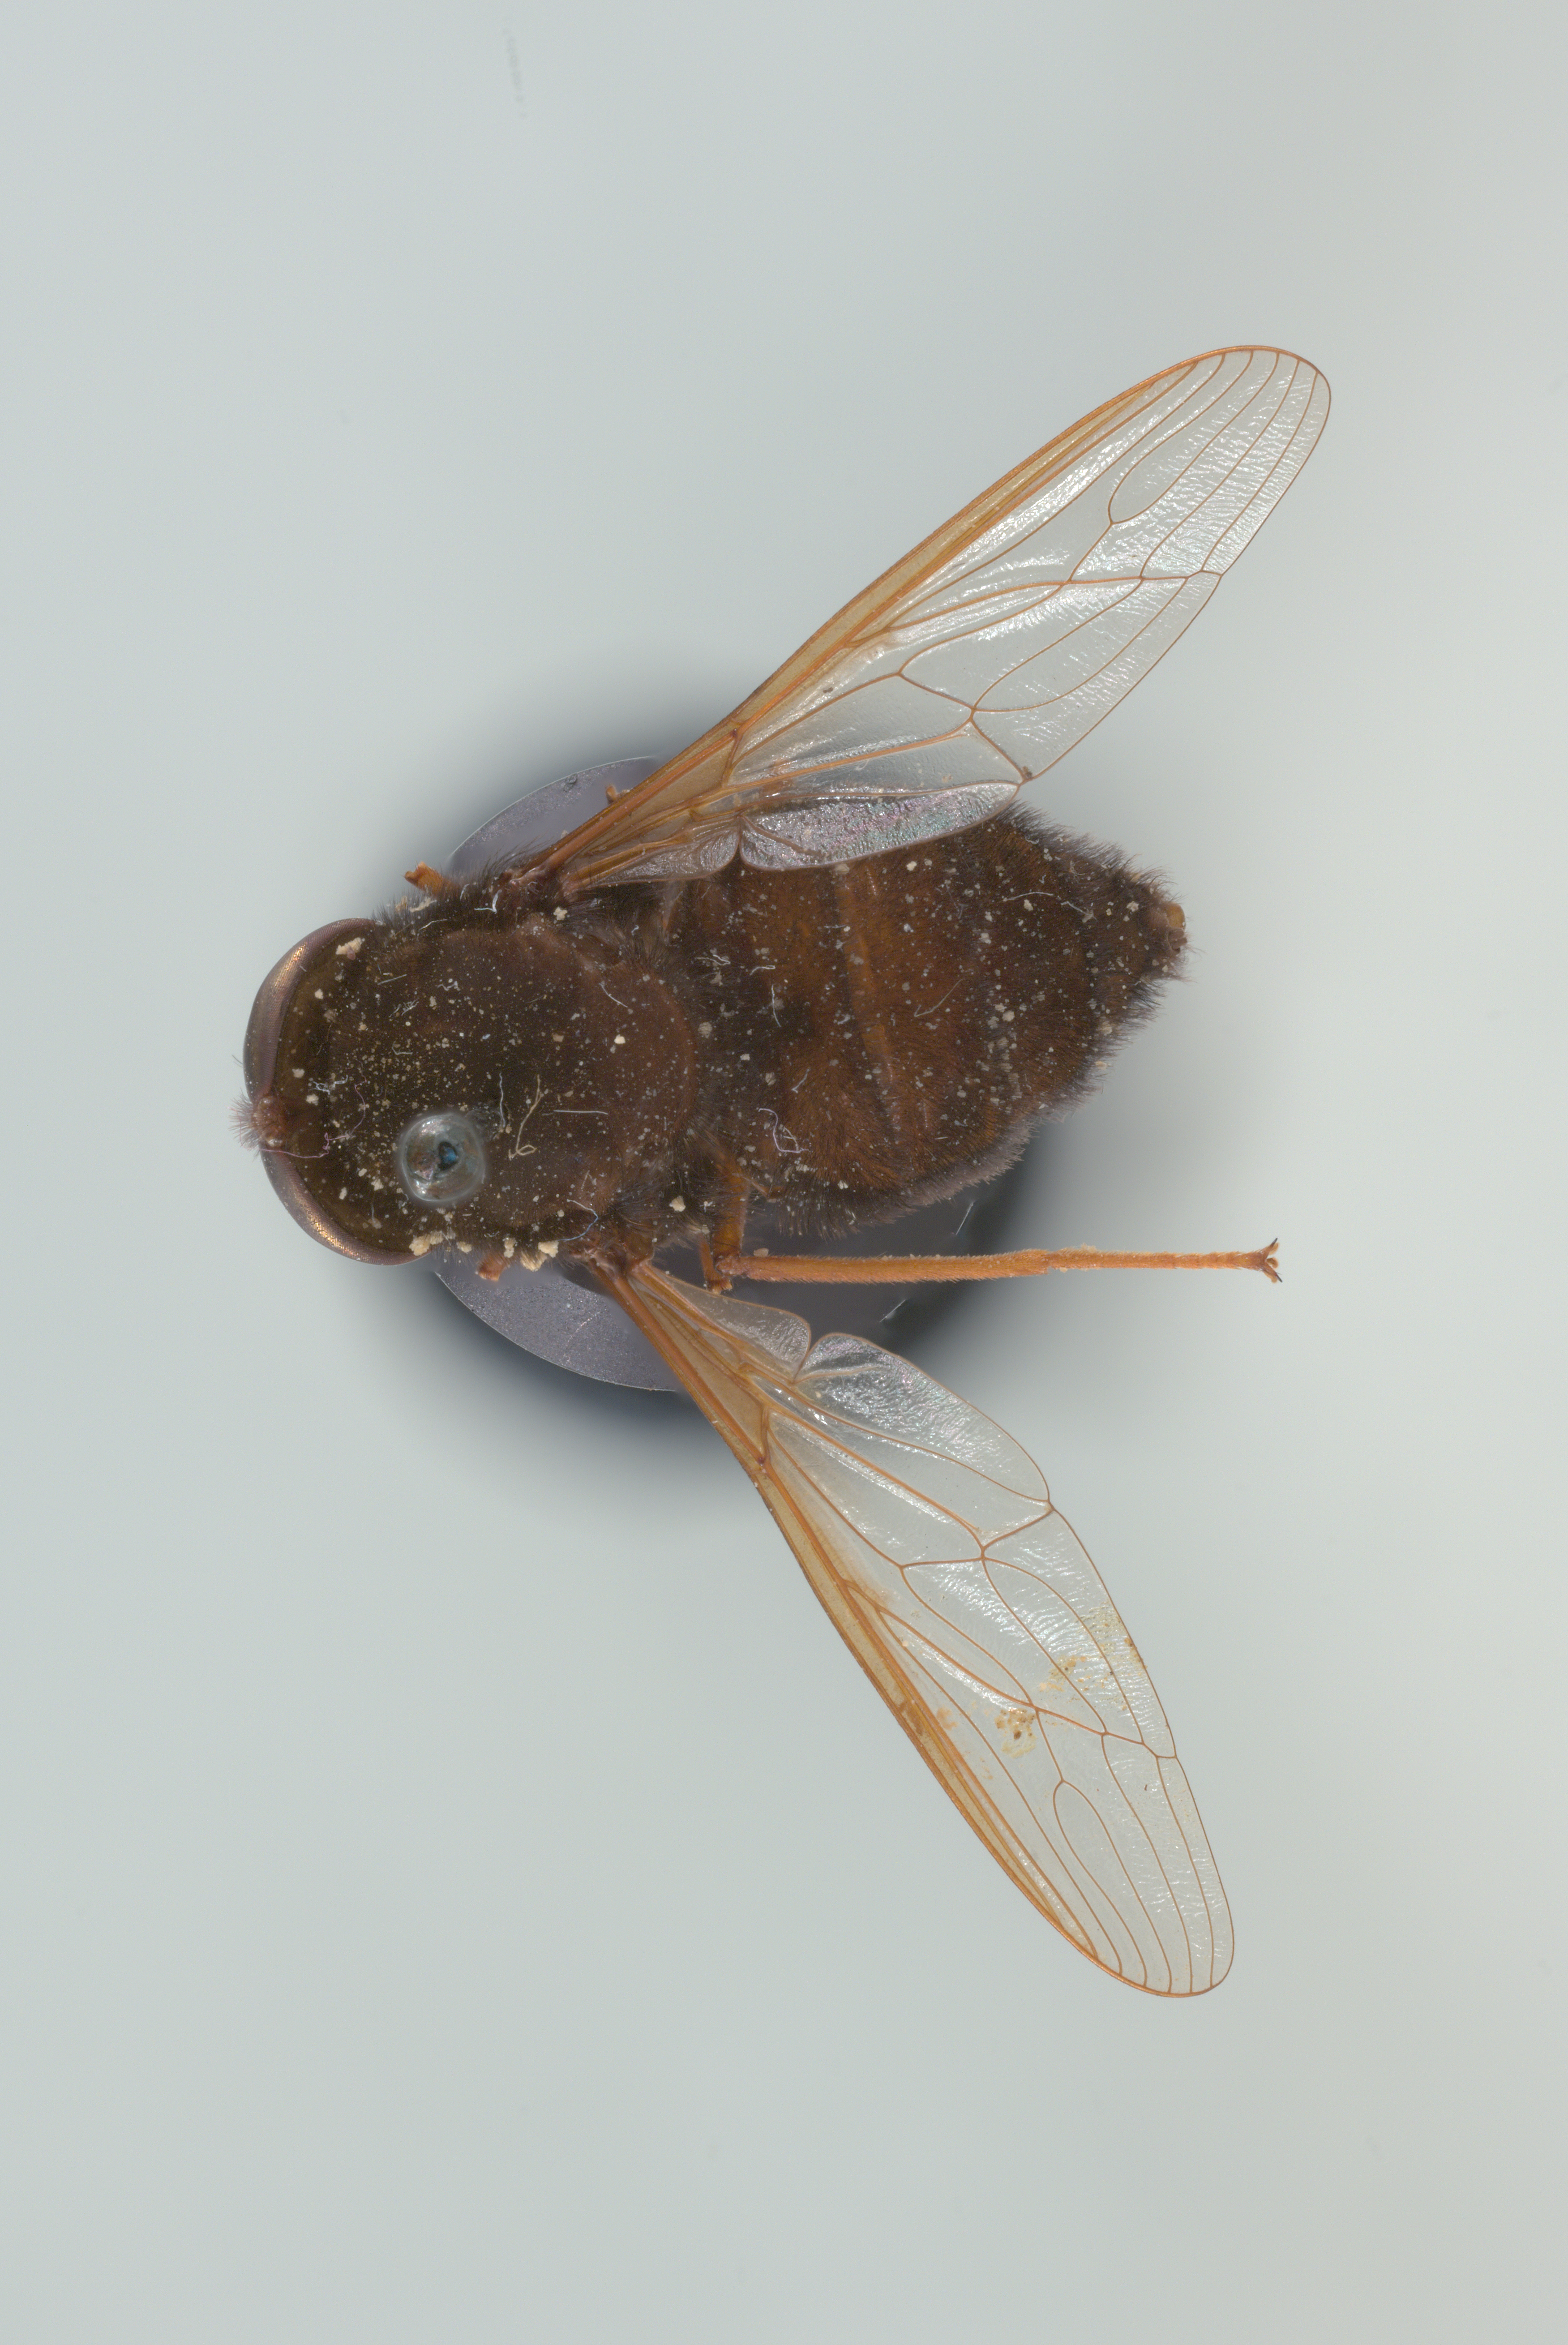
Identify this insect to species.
Prosoeca atra
